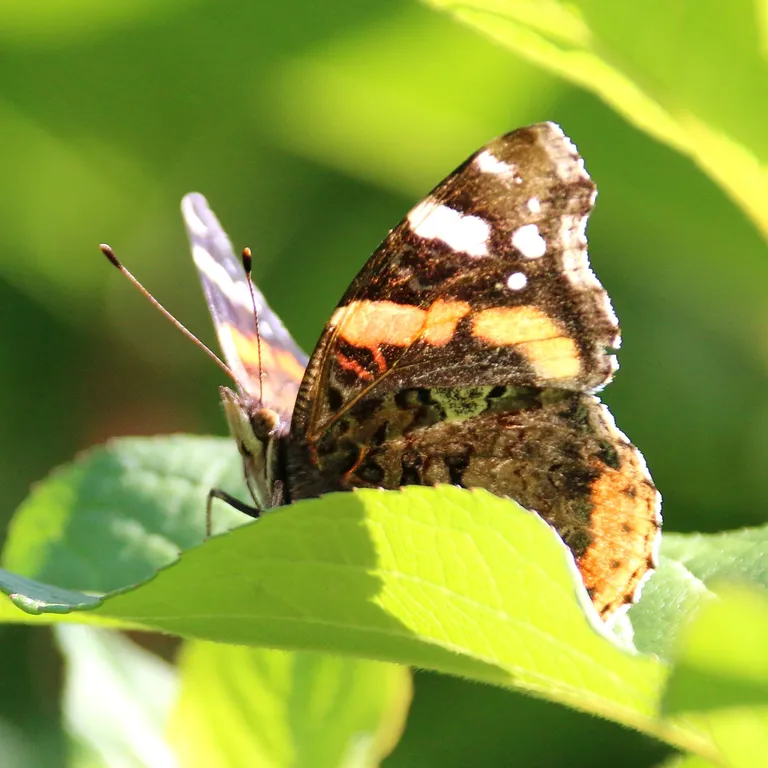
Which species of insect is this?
Vanessa atalanta
